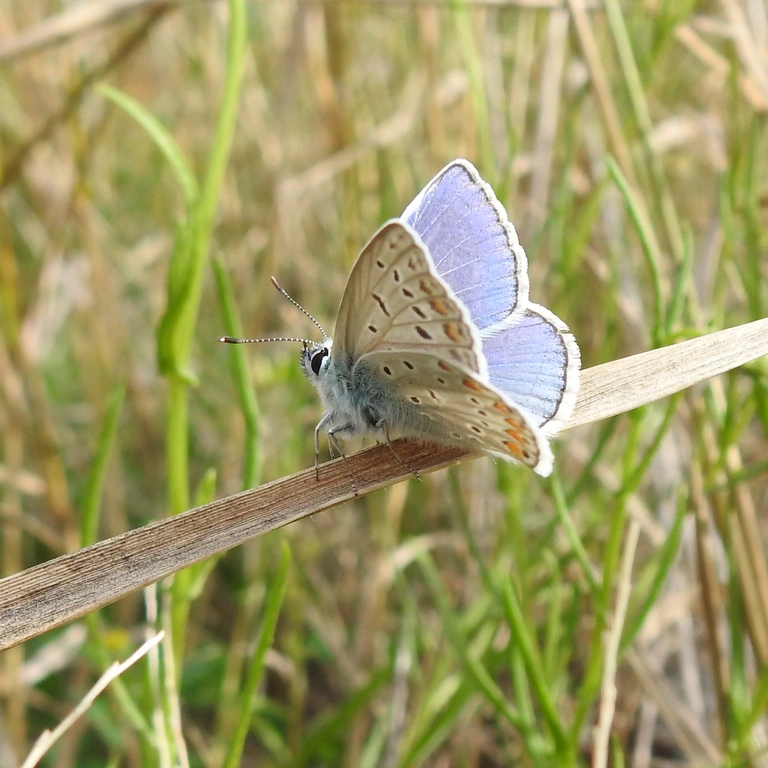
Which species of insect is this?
Polyommatus icarus
